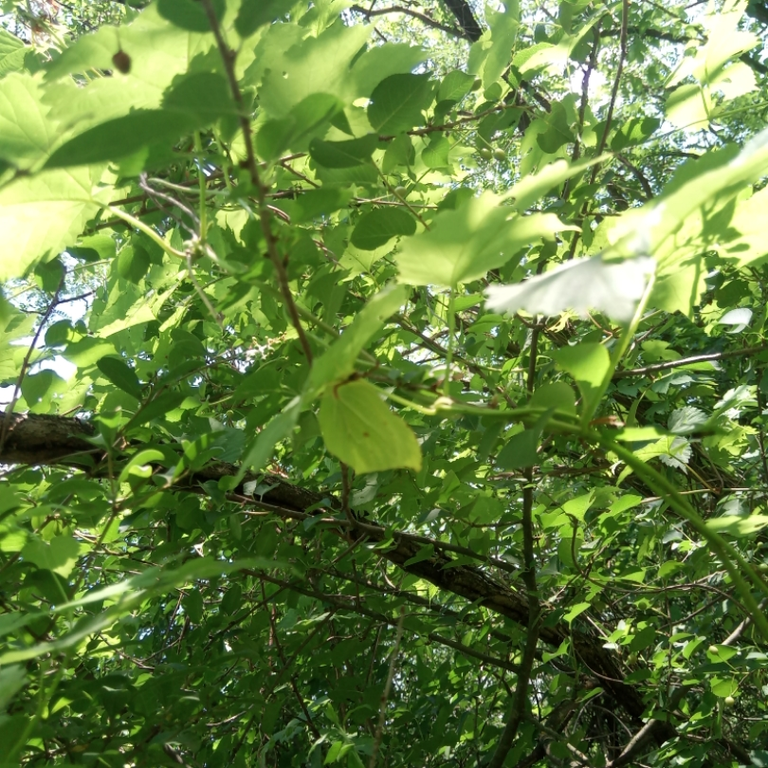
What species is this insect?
Gonepteryx rhamni
